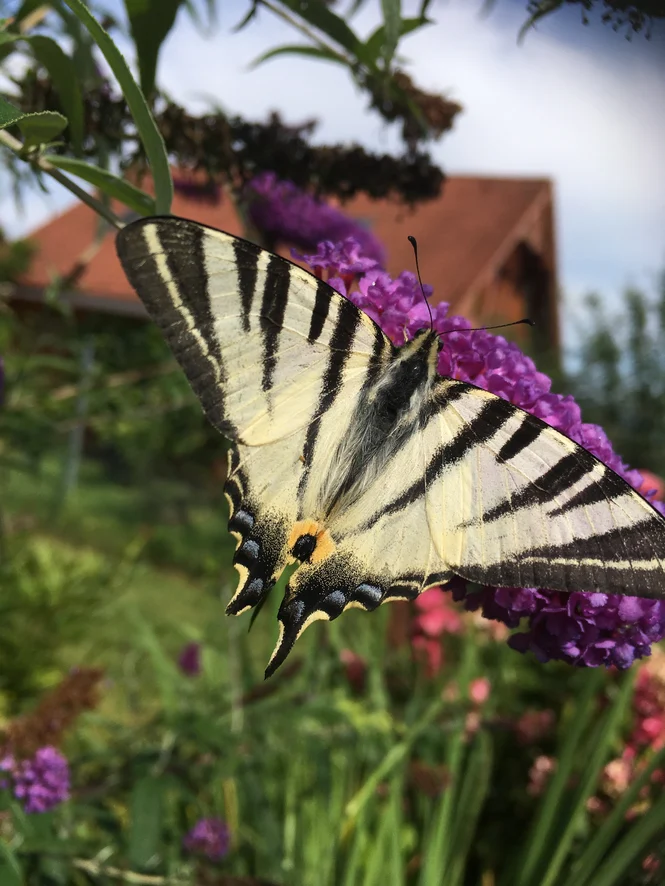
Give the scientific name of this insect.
Iphiclides podalirius
